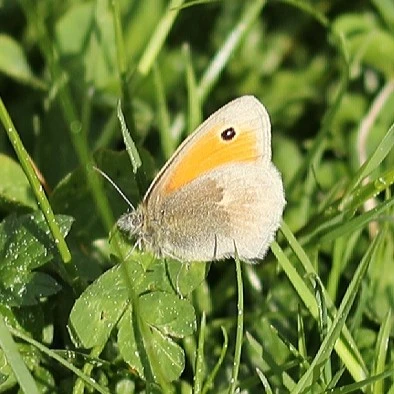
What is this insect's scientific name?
Coenonympha pamphilus
